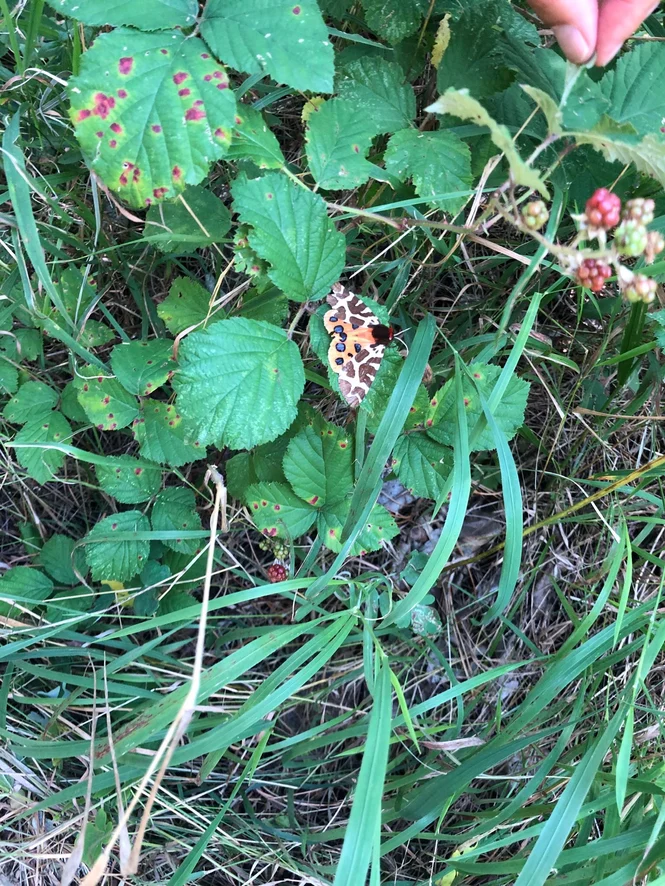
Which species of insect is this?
Arctia caja
